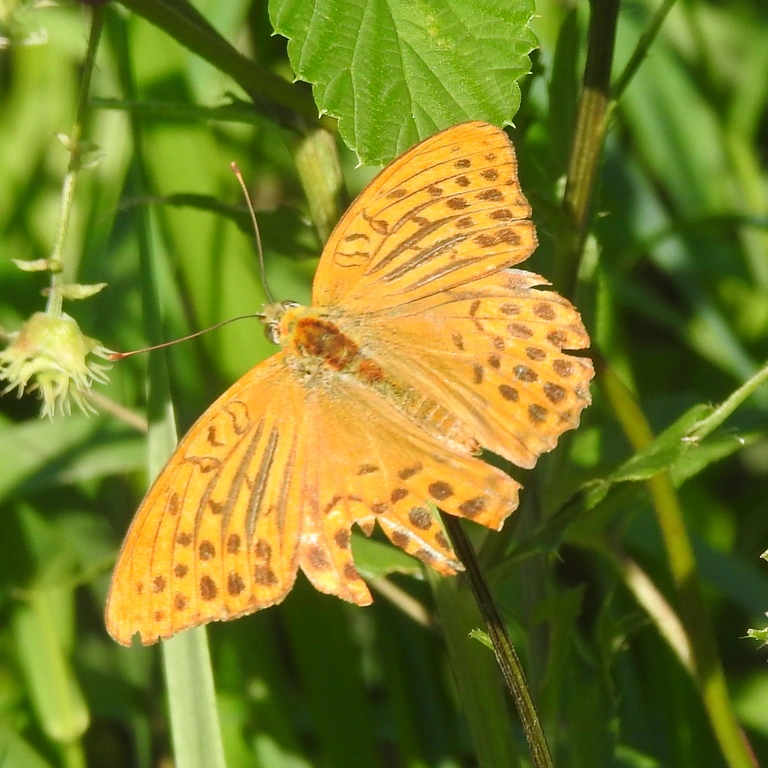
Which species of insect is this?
Argynnis paphia
